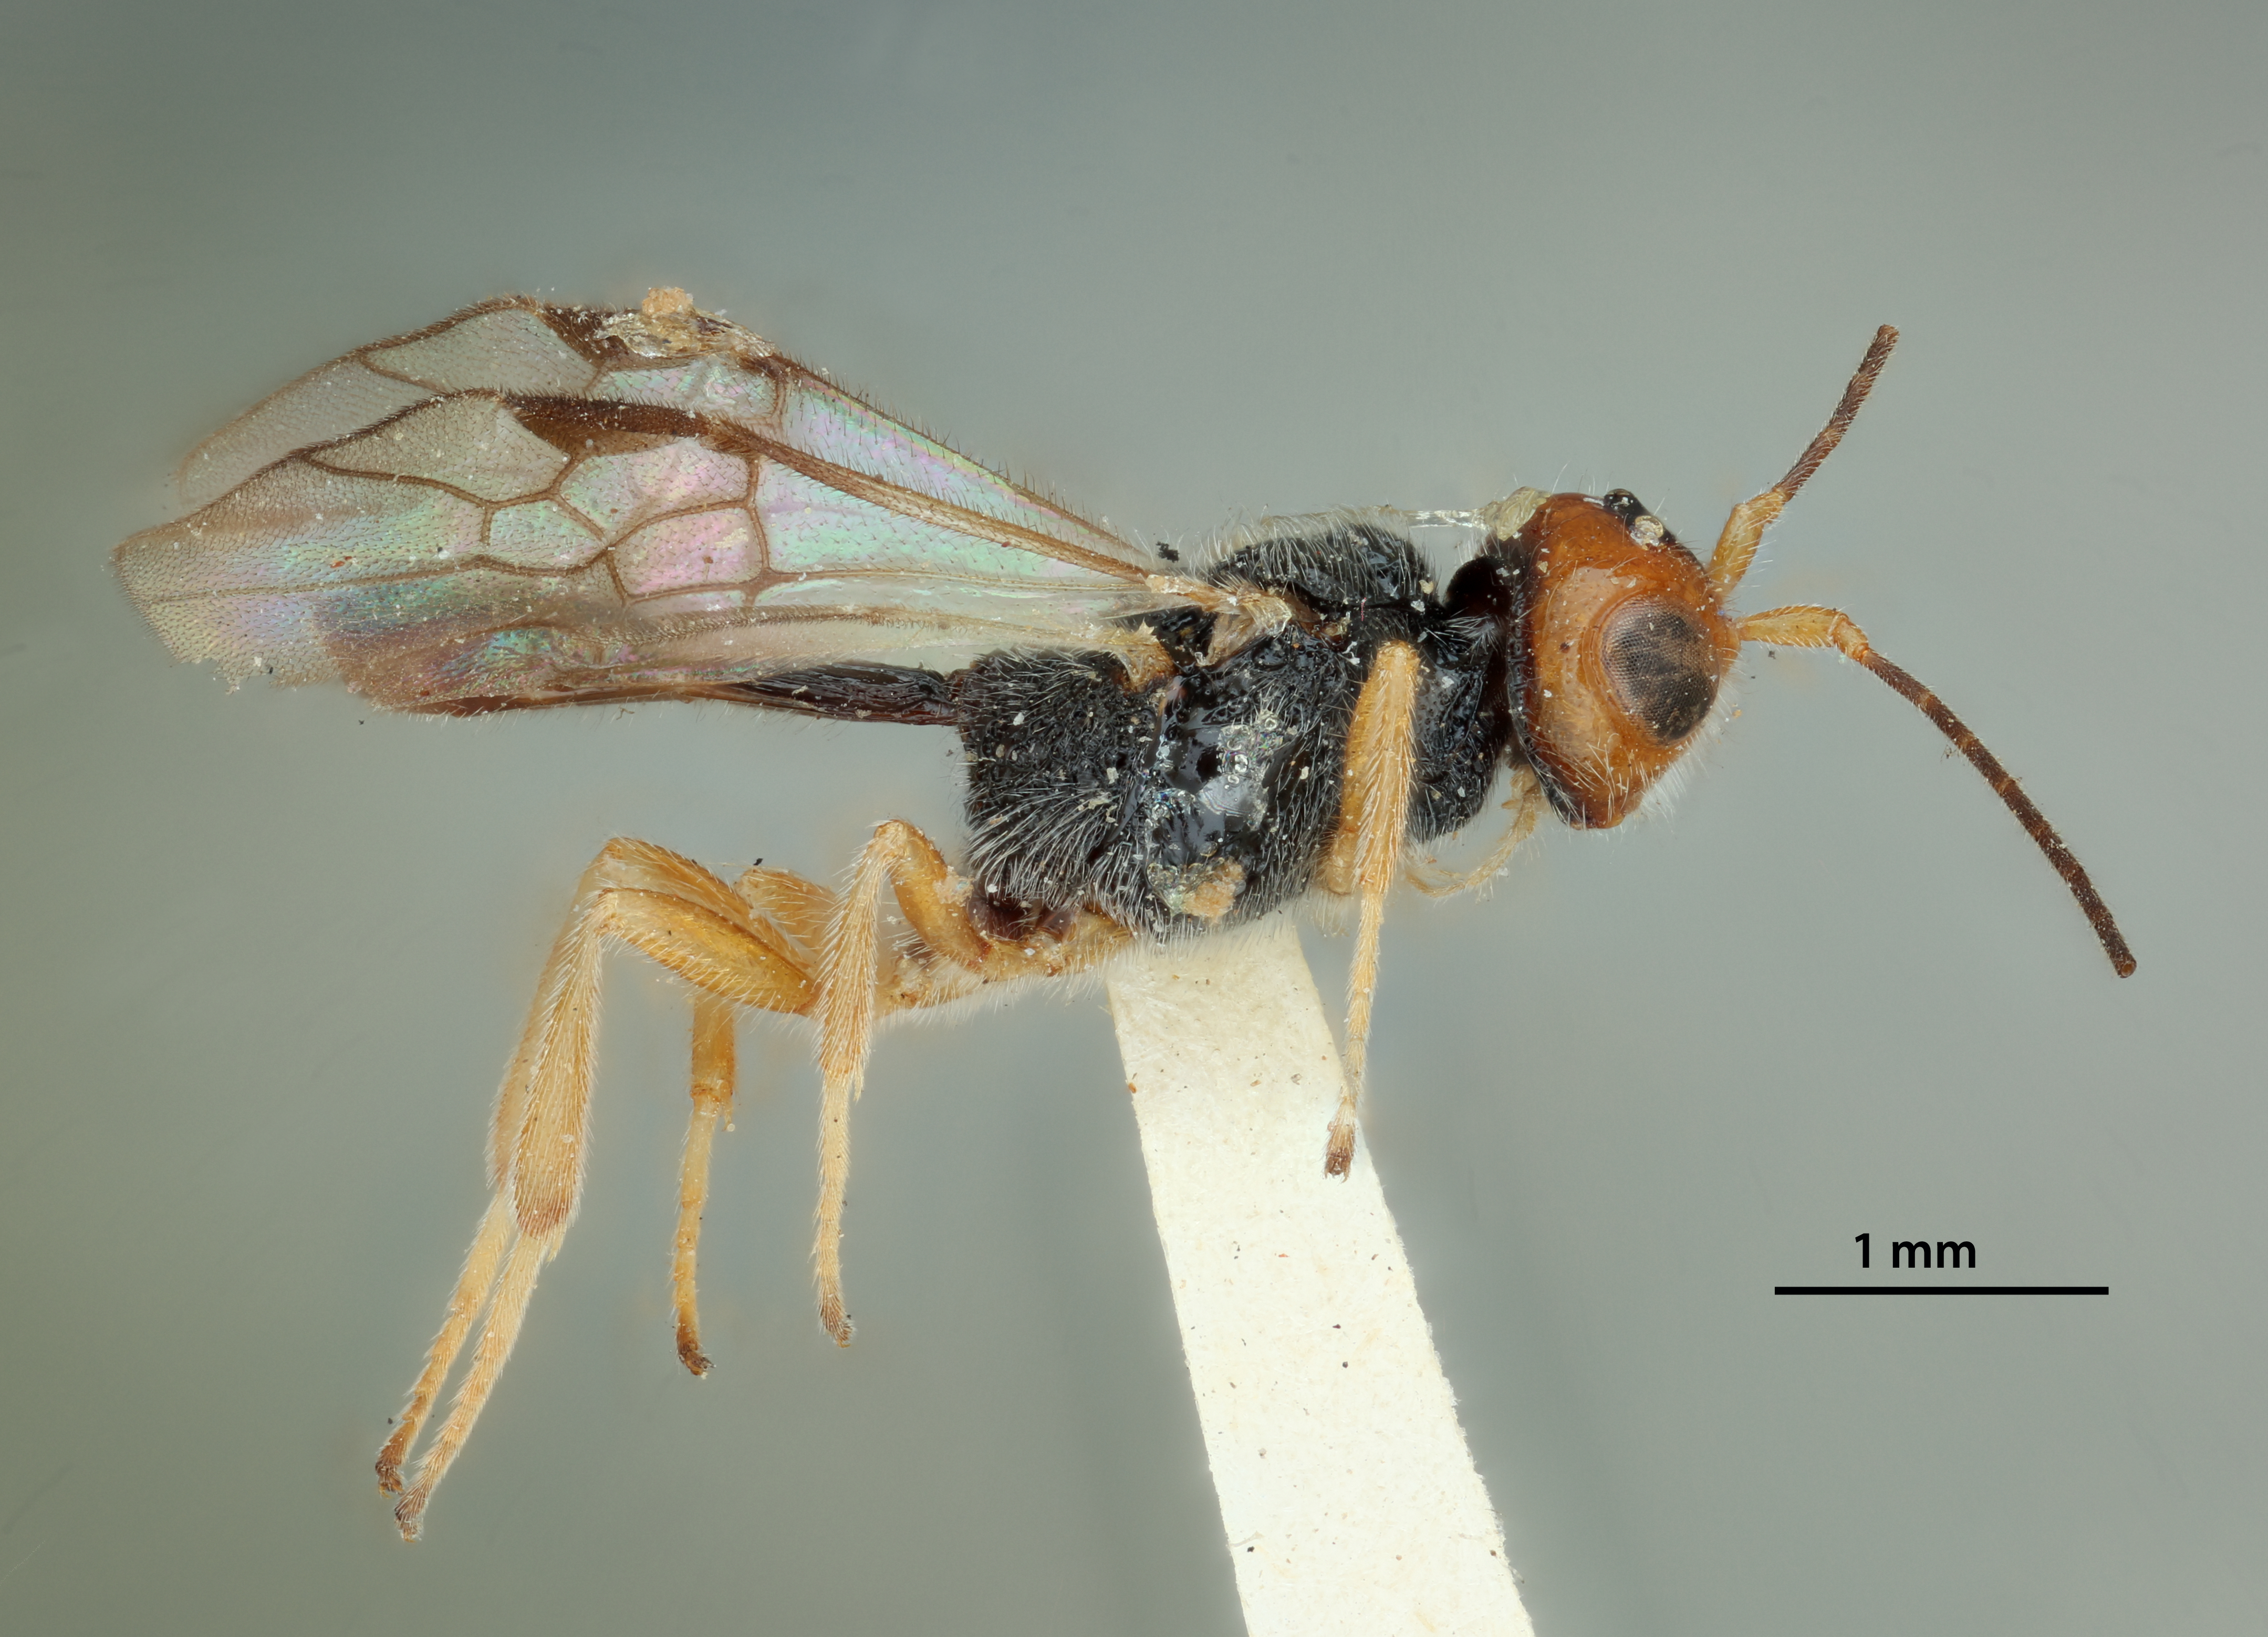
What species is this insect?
Promachus rubriceps
